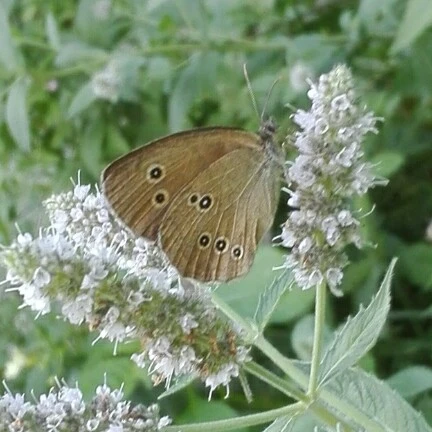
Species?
Aphantopus hyperantus
